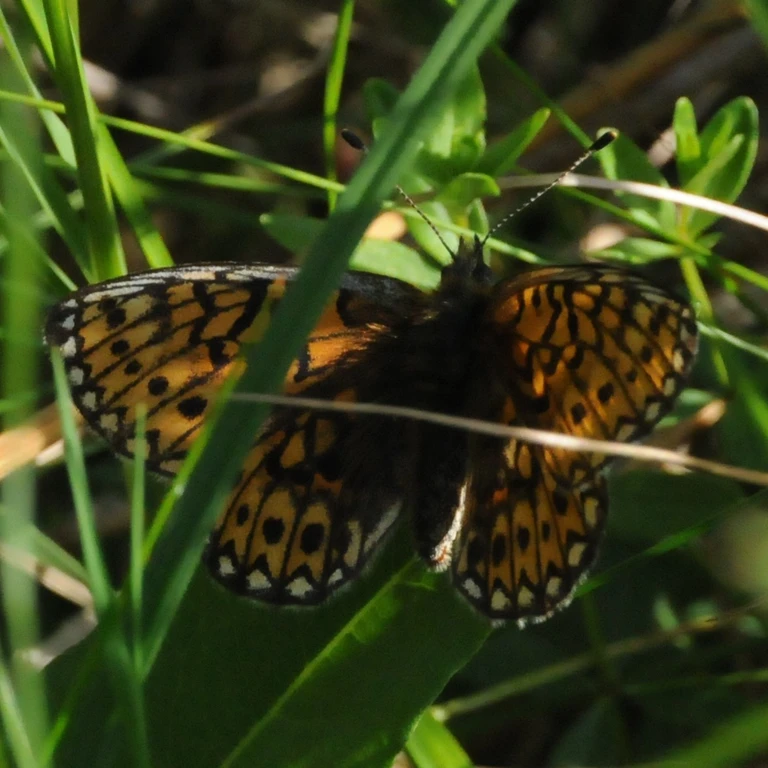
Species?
Boloria eunomia
